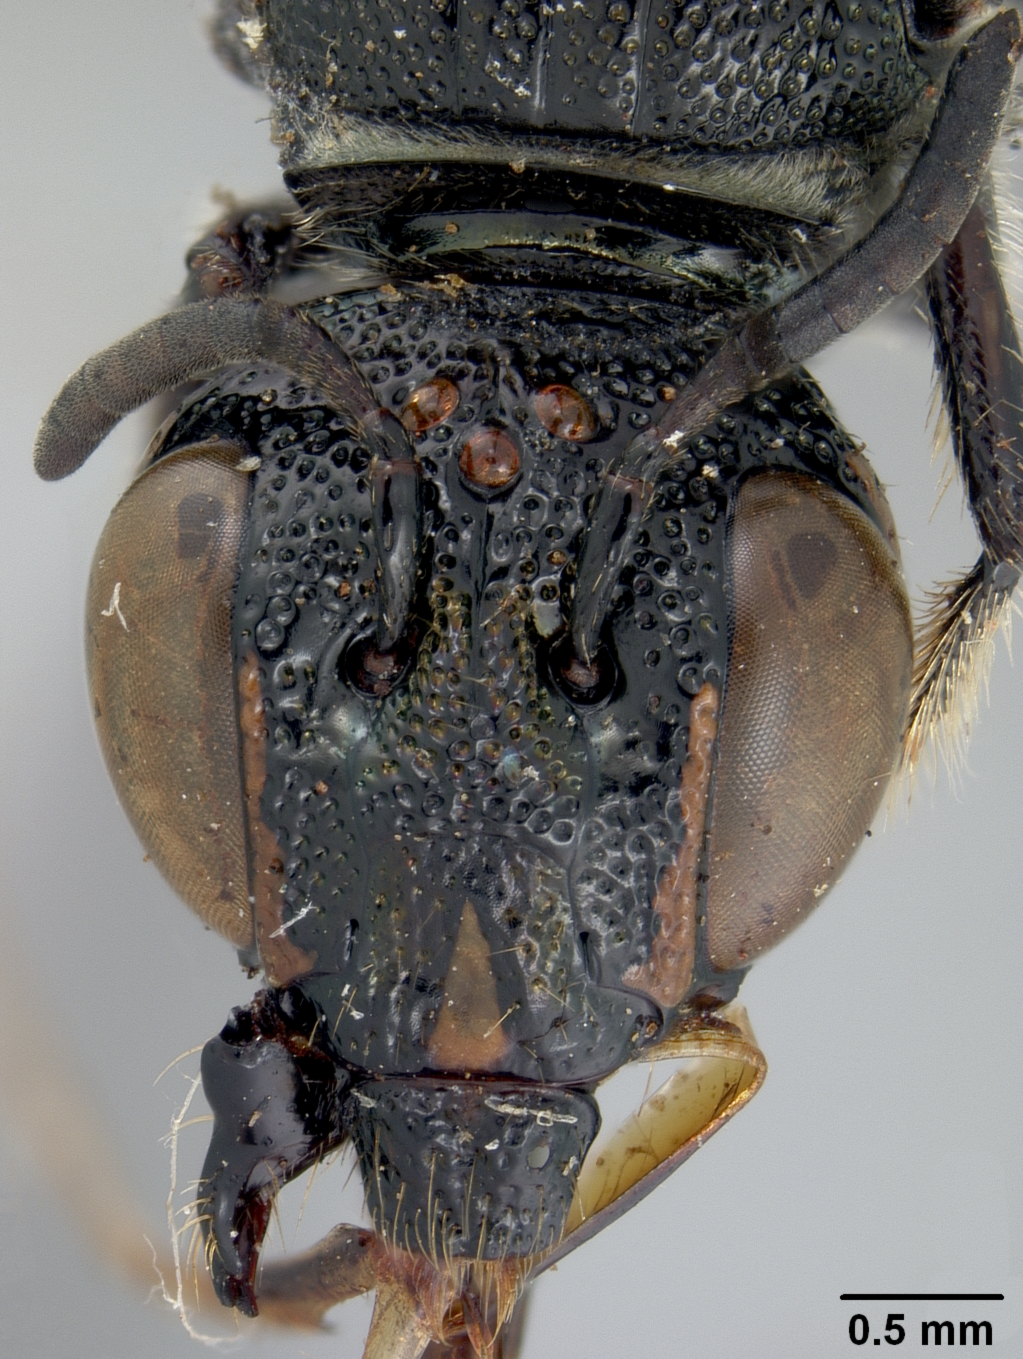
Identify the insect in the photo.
Ceratina titusi
